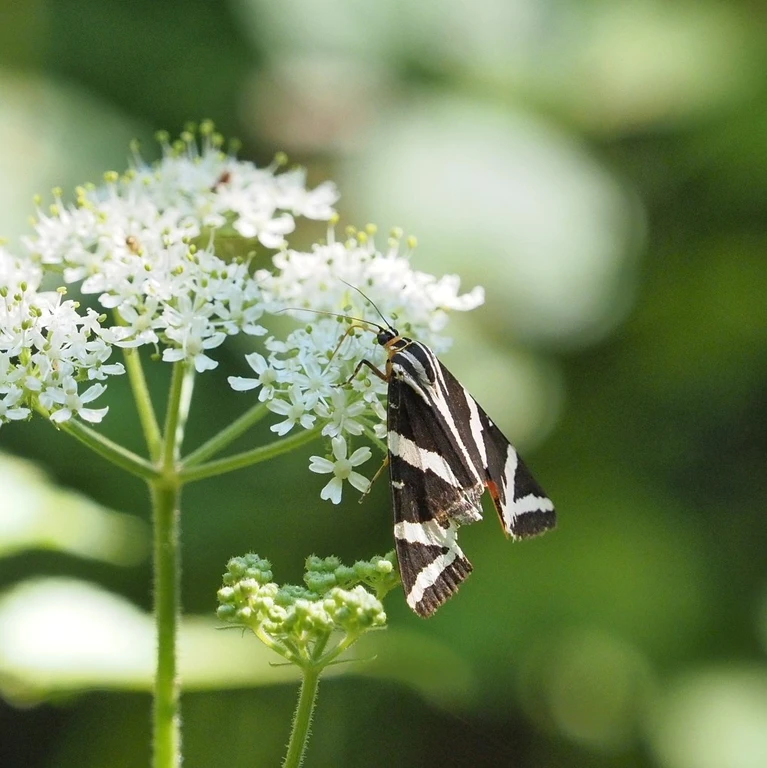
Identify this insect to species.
Euplagia quadripunctaria
